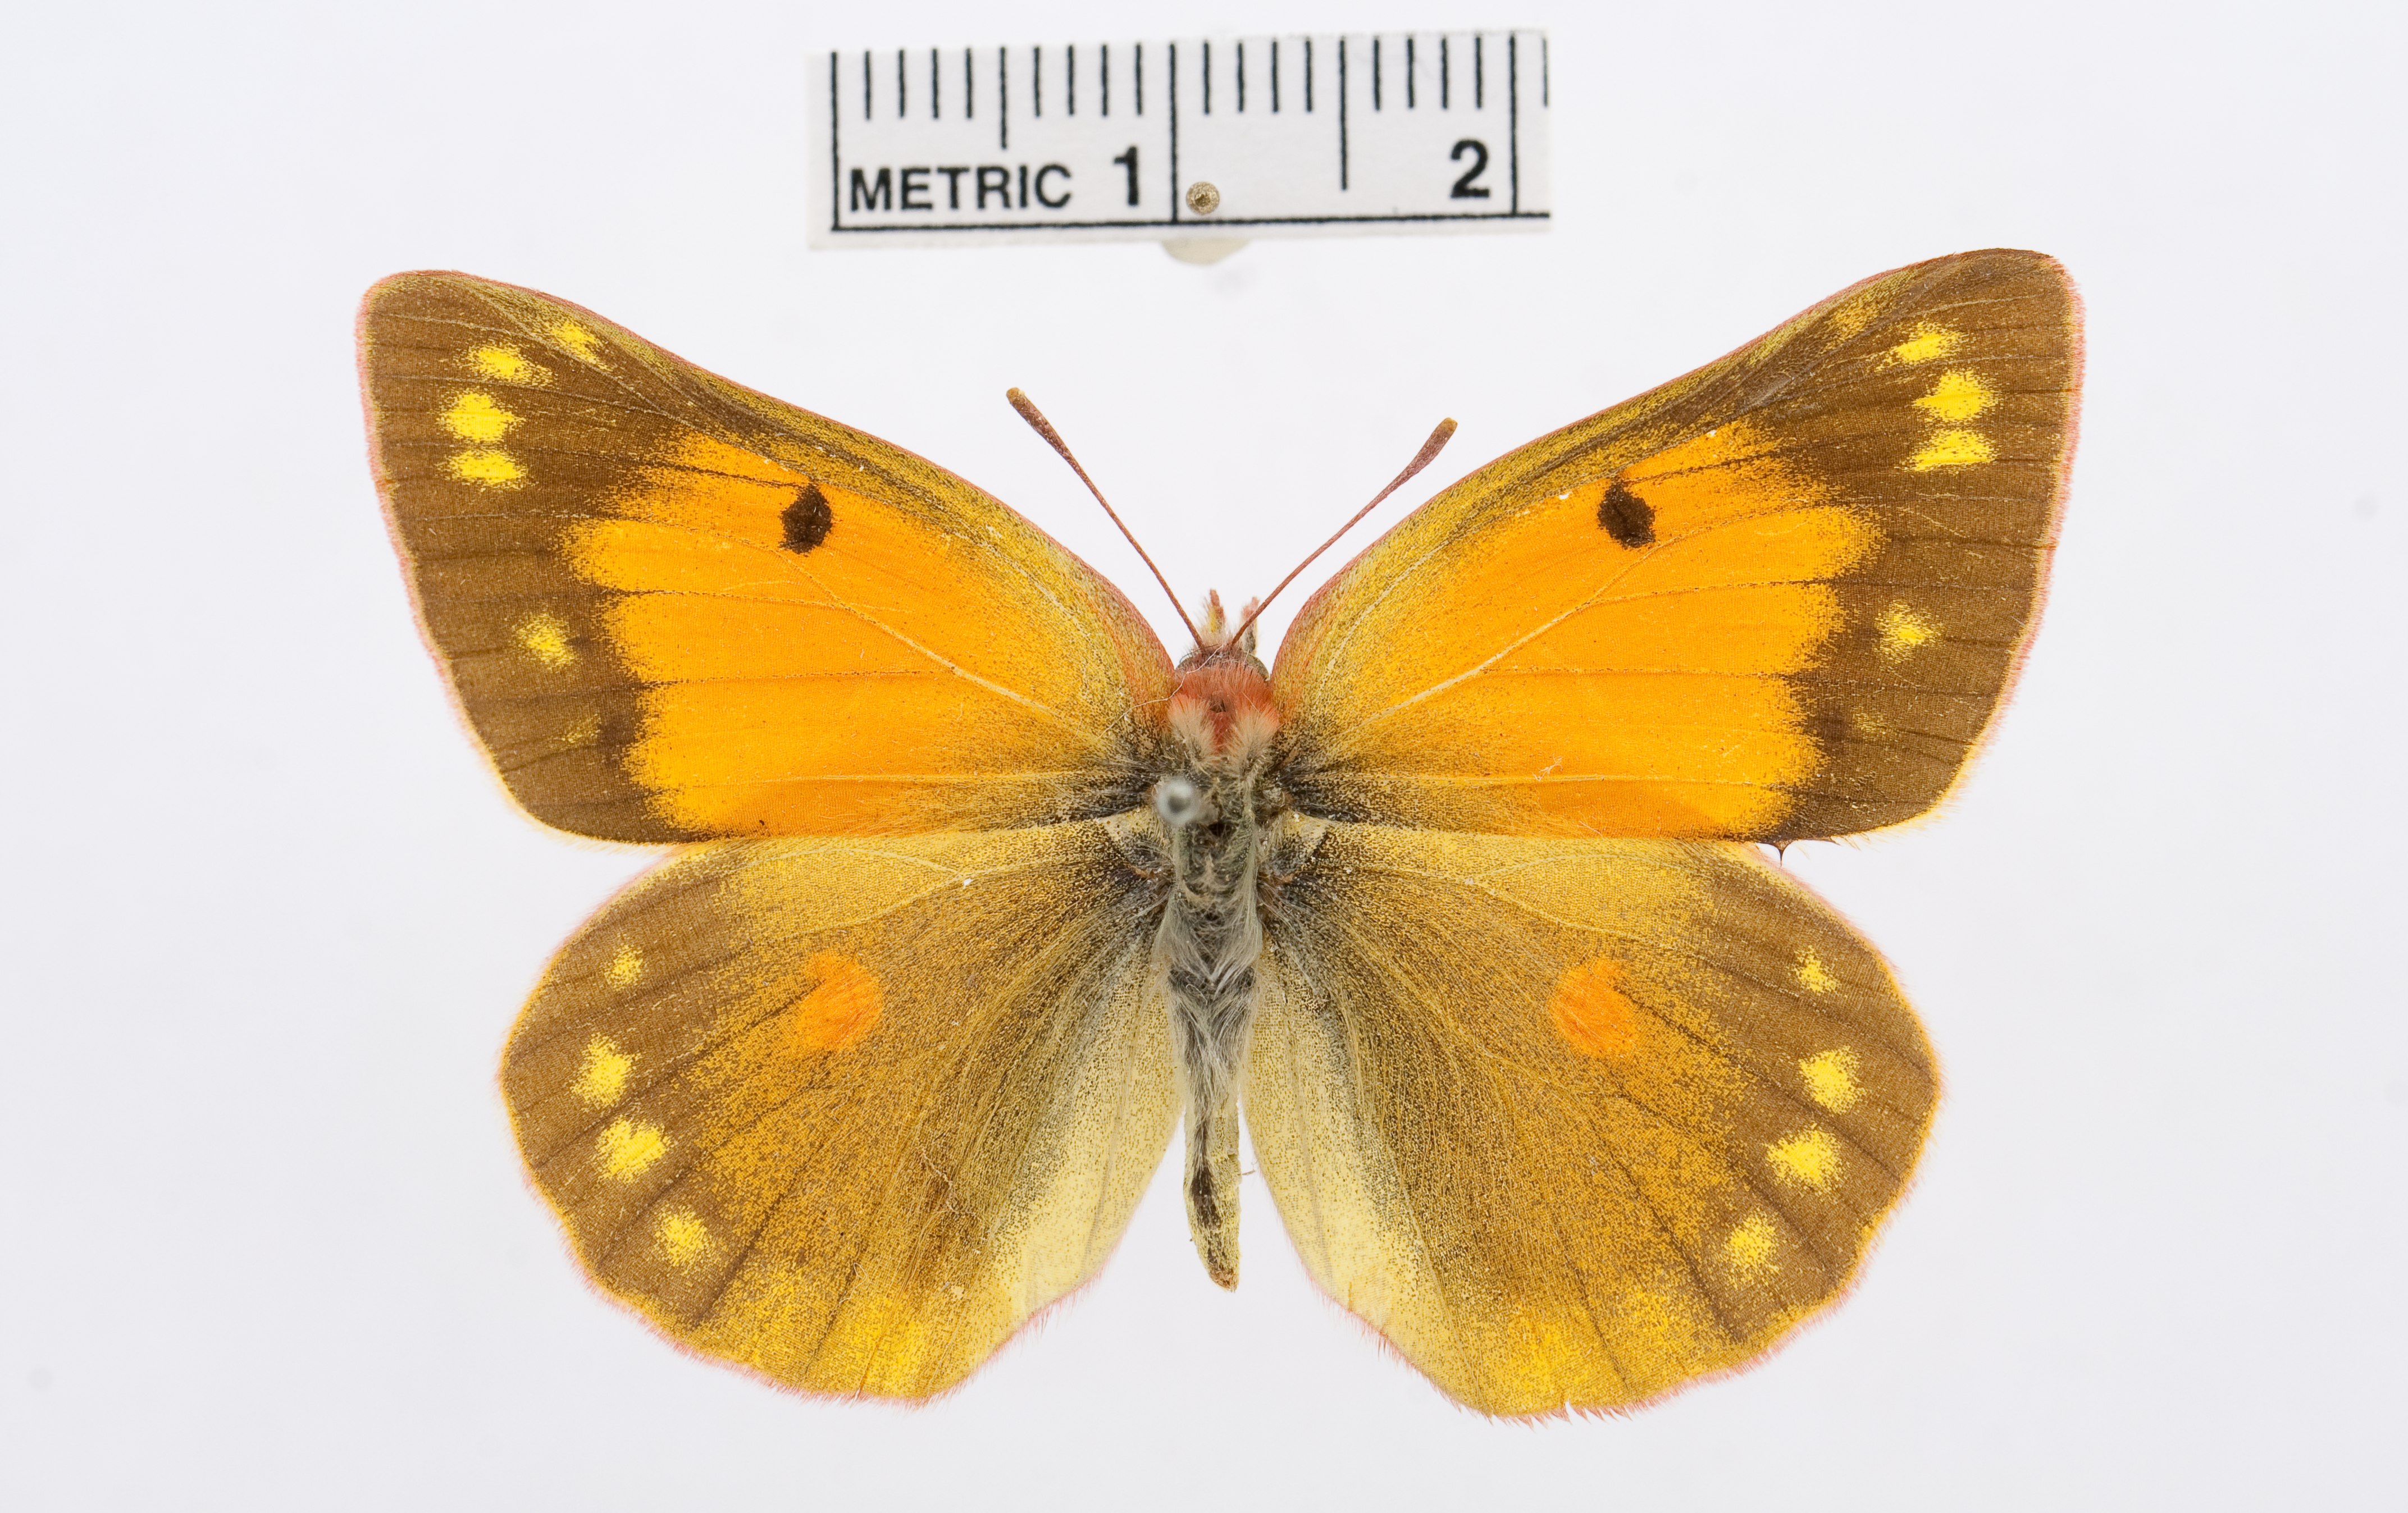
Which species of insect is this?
Colias staudingeri
